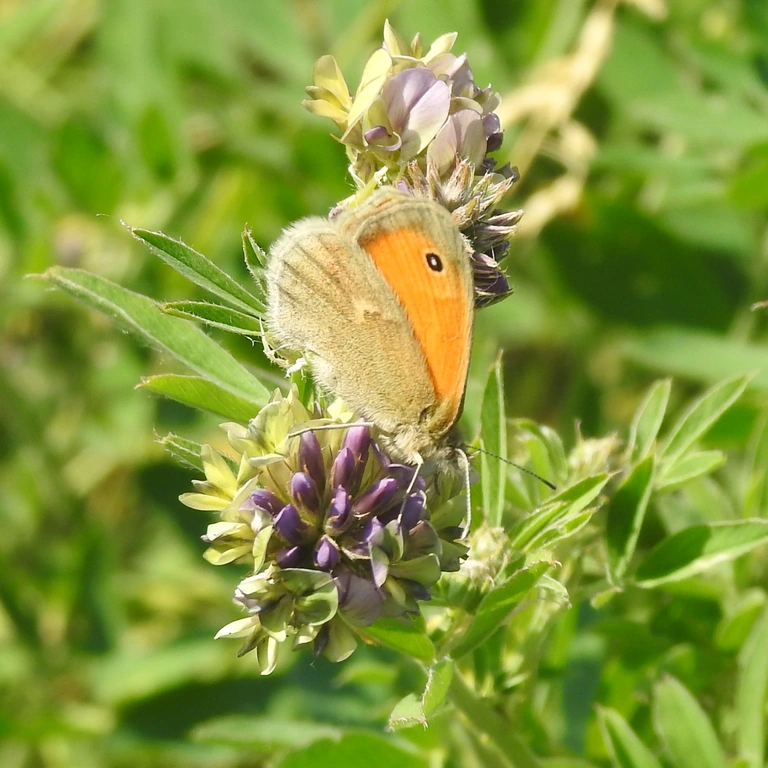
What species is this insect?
Coenonympha pamphilus
